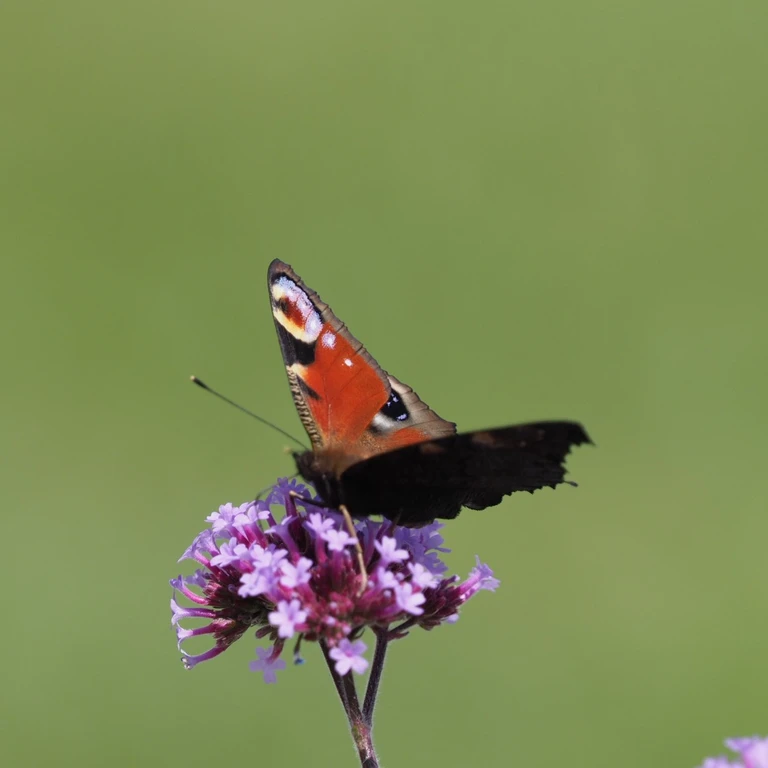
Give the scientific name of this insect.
Aglais io
